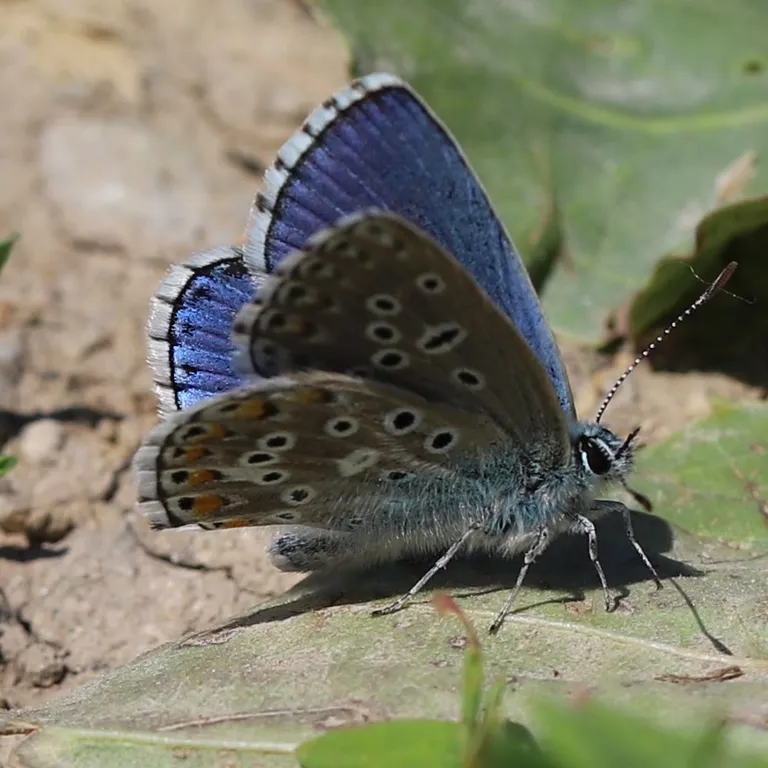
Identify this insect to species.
Lysandra bellargus
